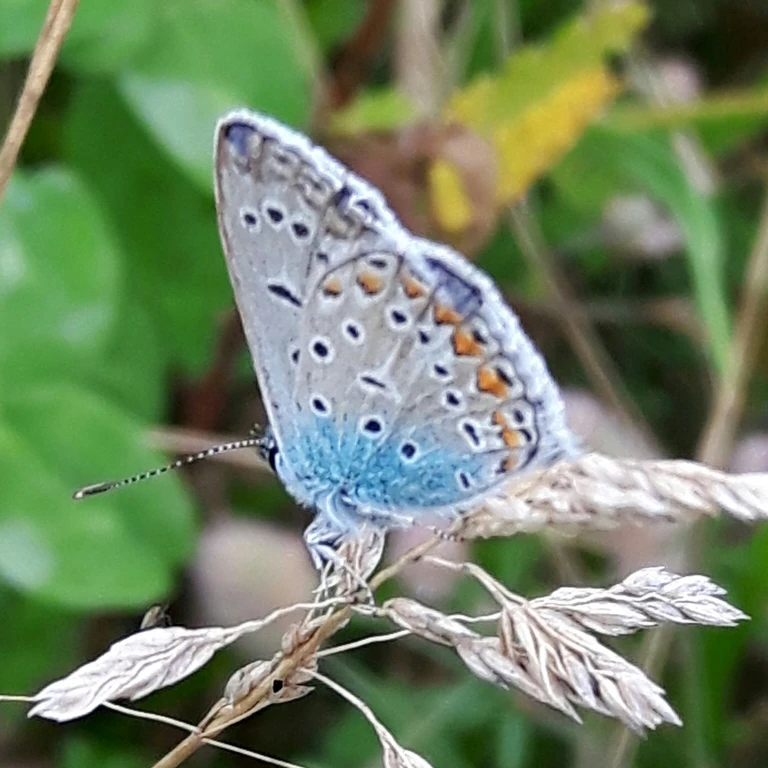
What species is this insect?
Polyommatus icarus
